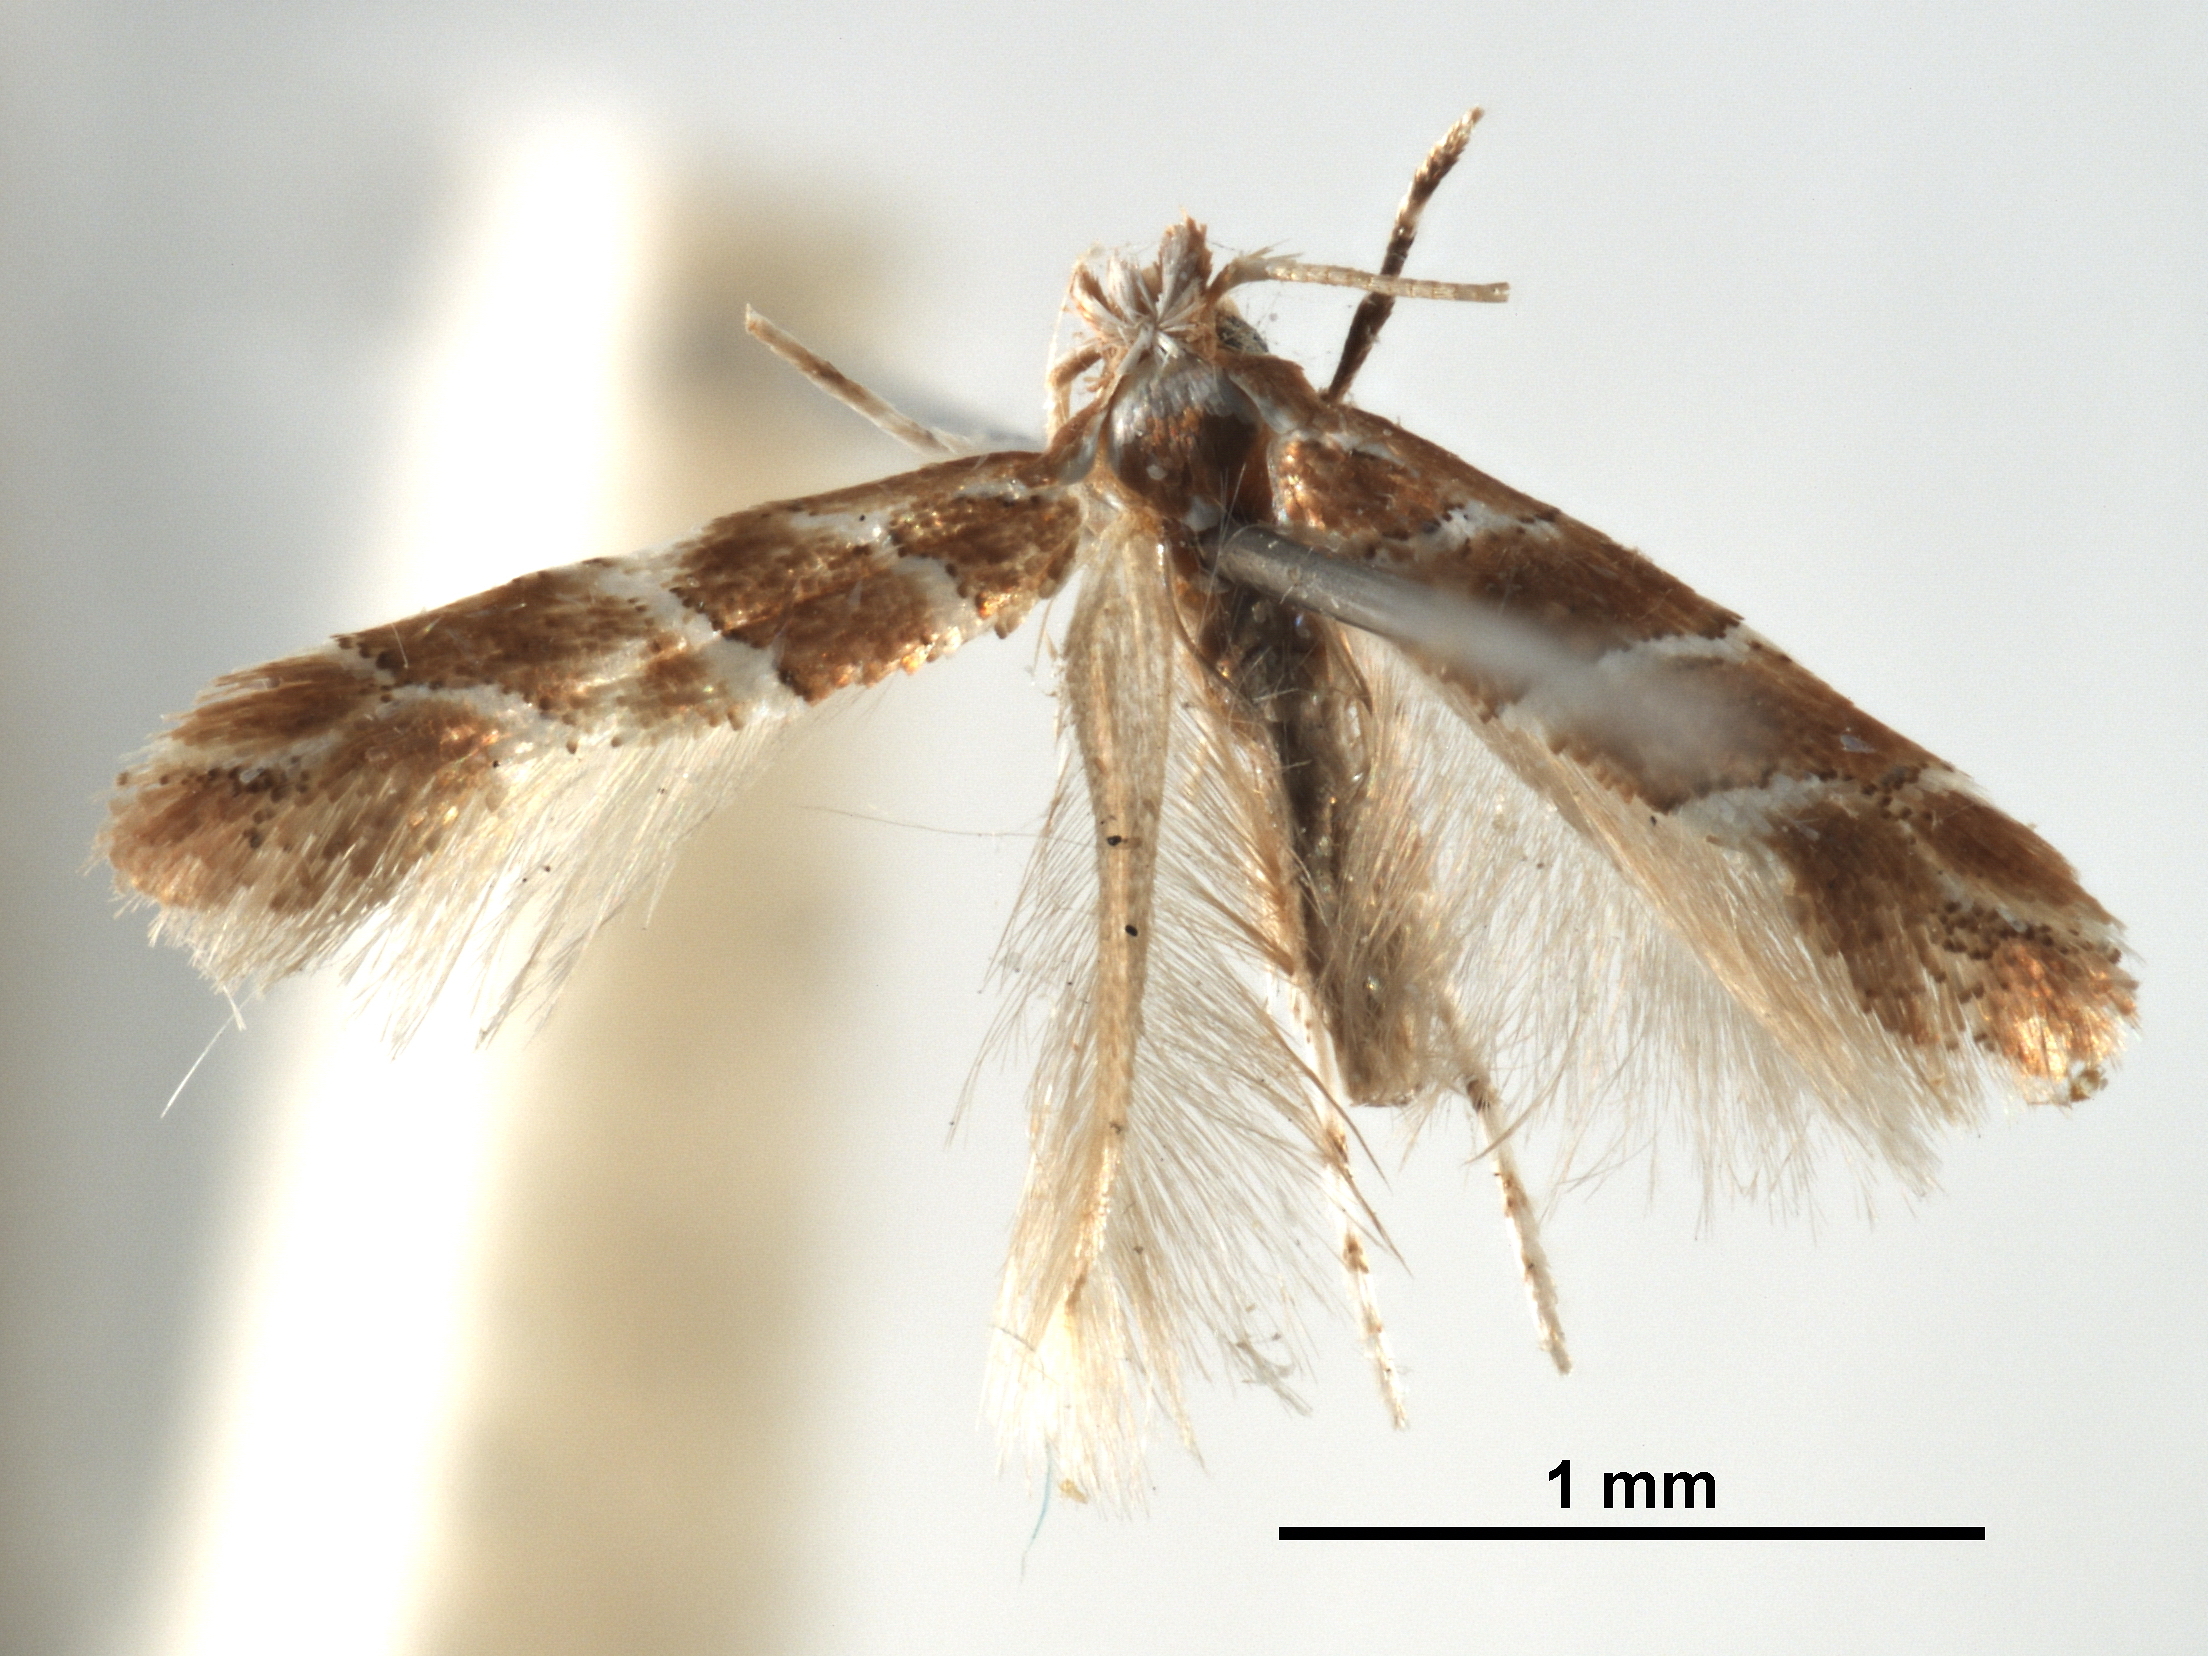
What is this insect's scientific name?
Phyllonorycter triarcha
